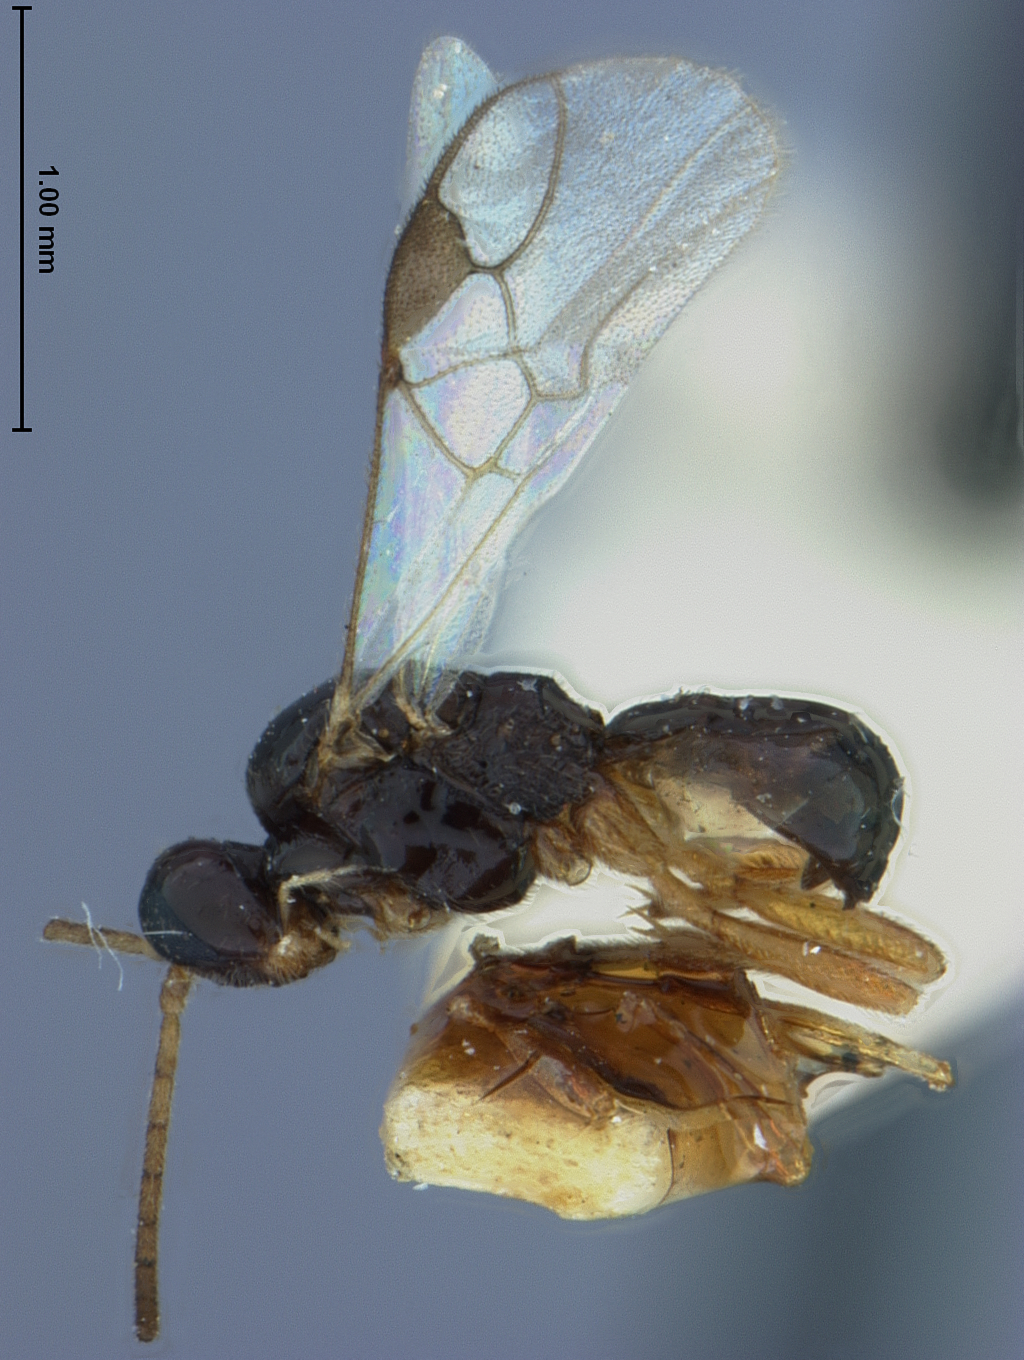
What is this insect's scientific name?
Liosigalphus politus
